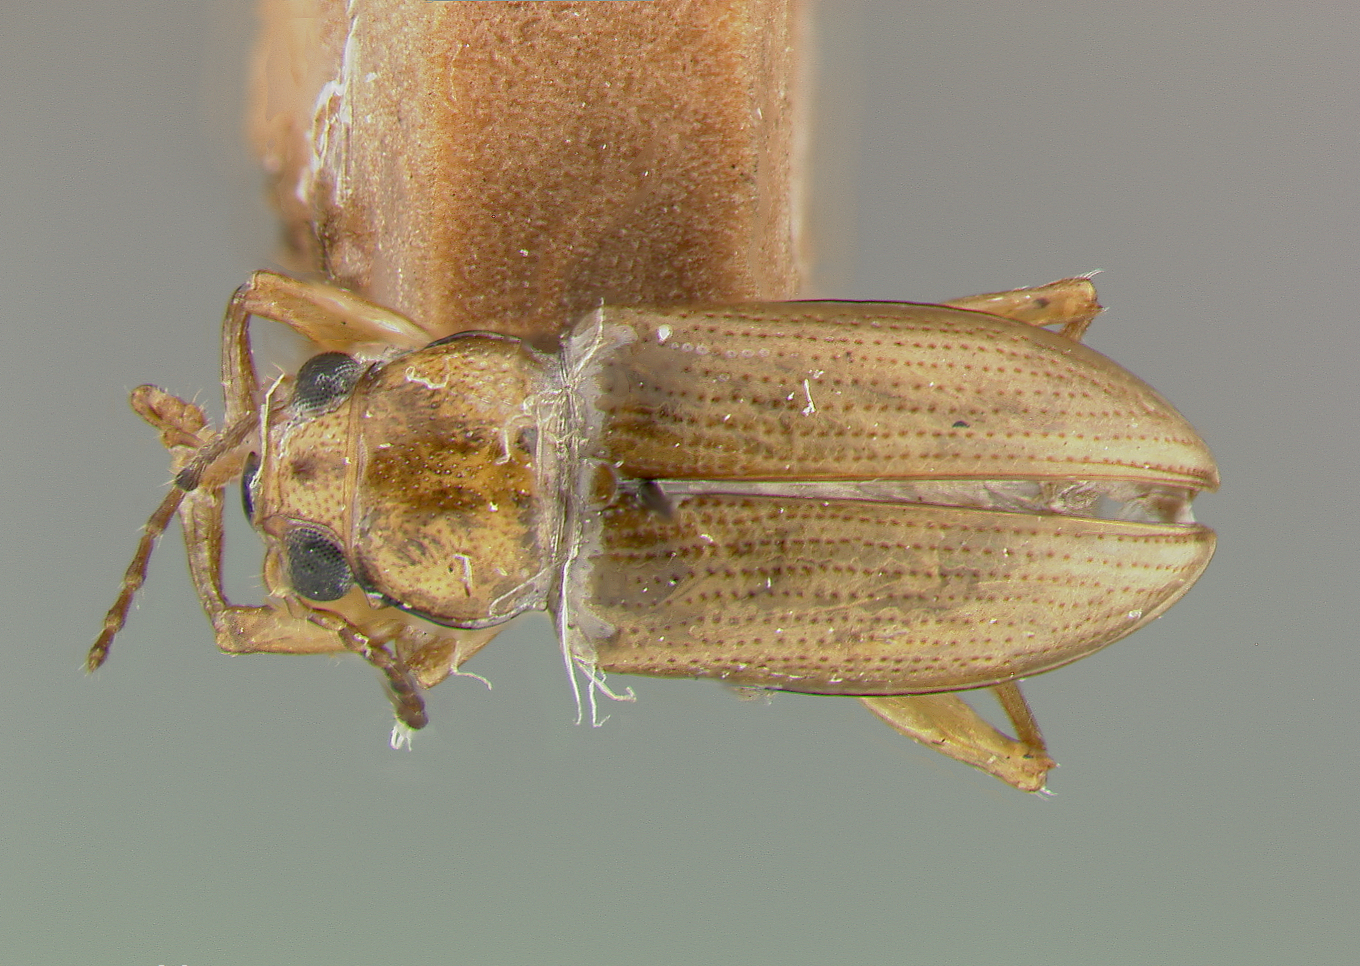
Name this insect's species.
Metachroma oteroi
